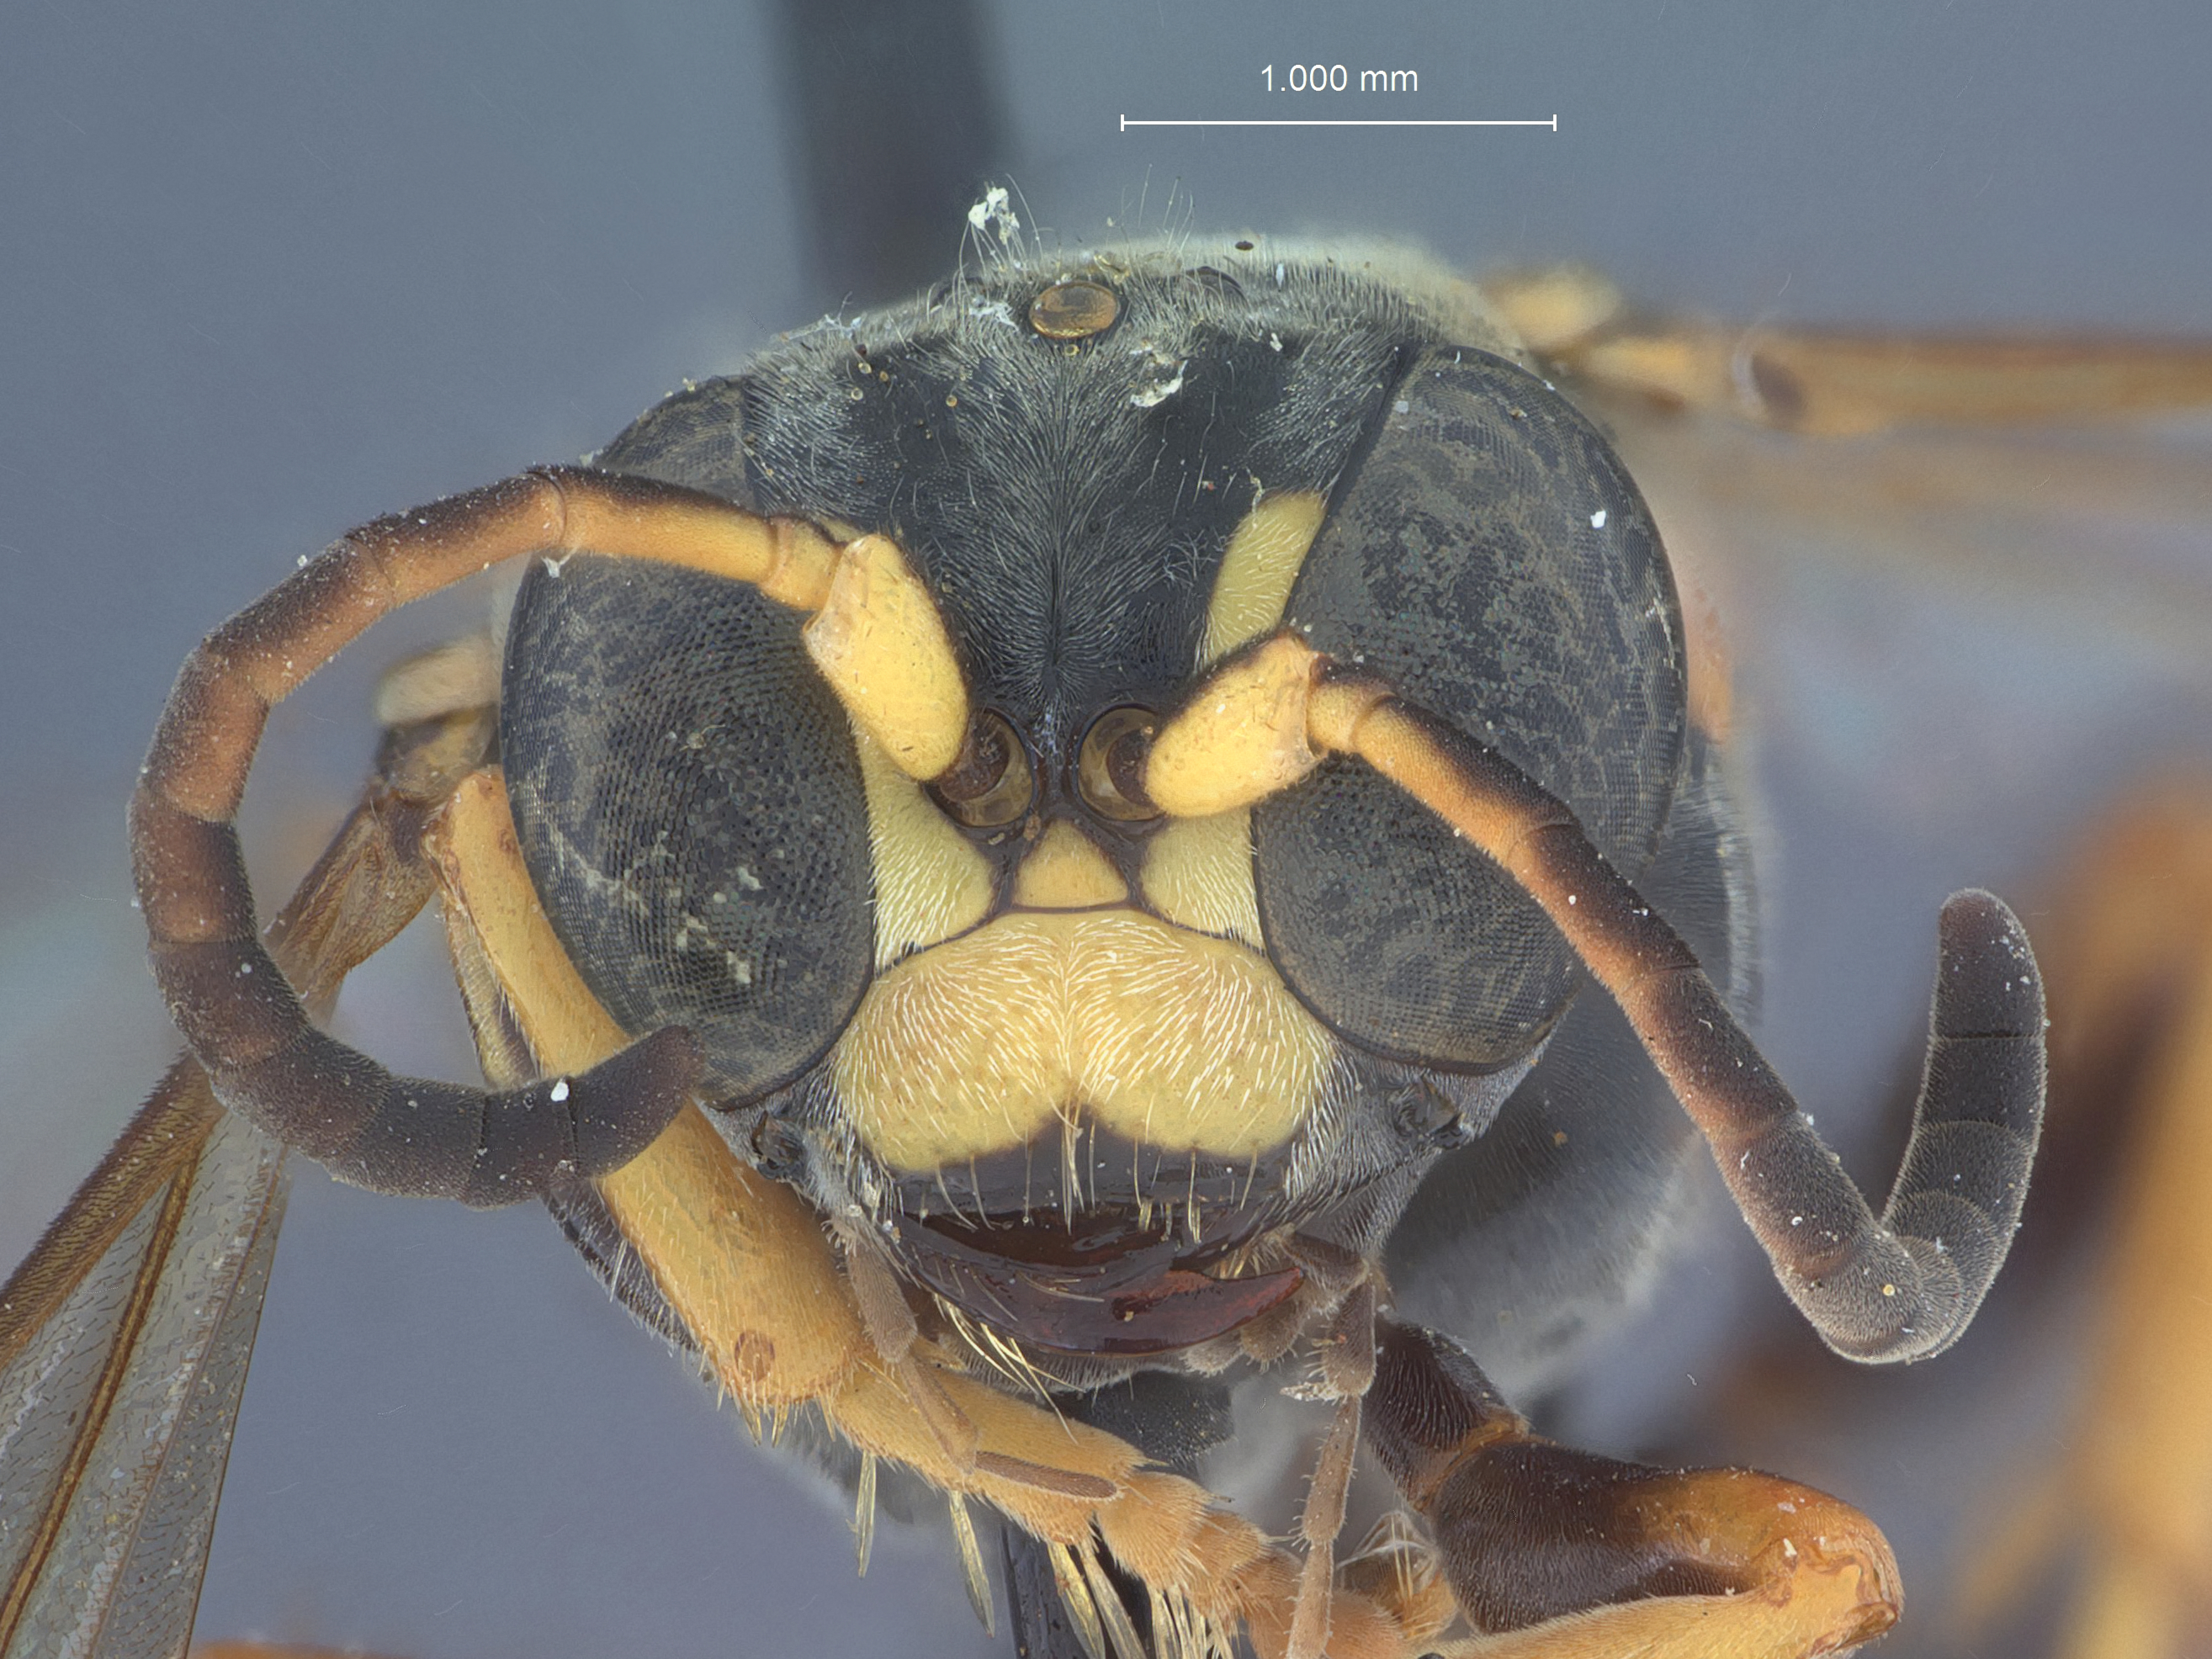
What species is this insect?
Gorytes gyponacinus
